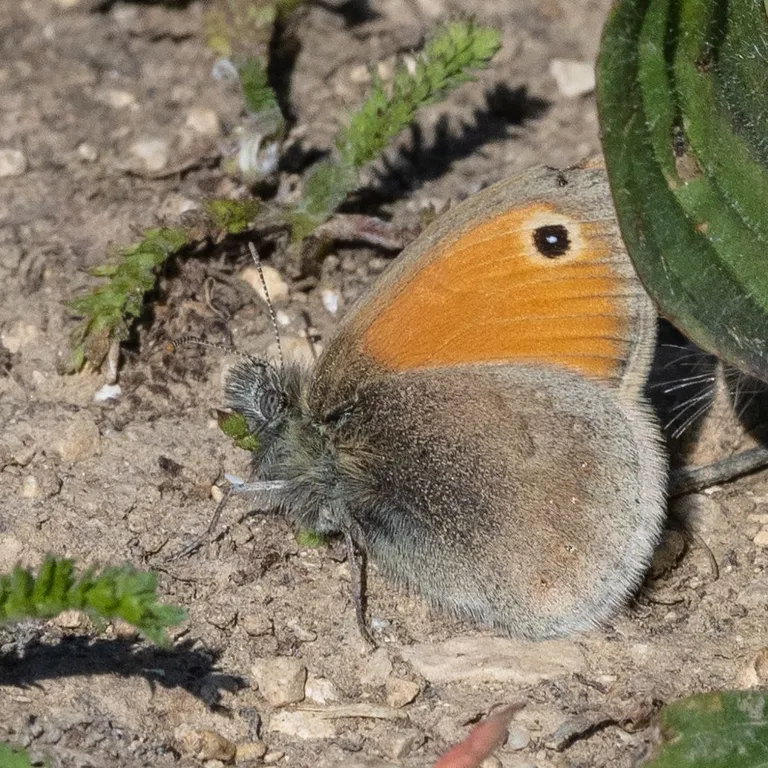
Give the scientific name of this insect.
Coenonympha pamphilus
